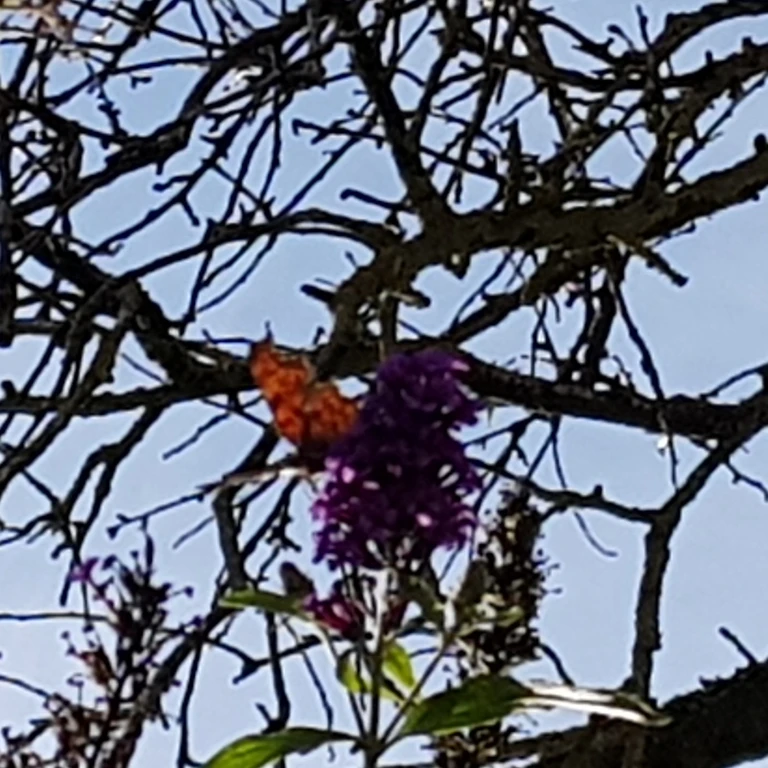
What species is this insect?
Polygonia c-album
